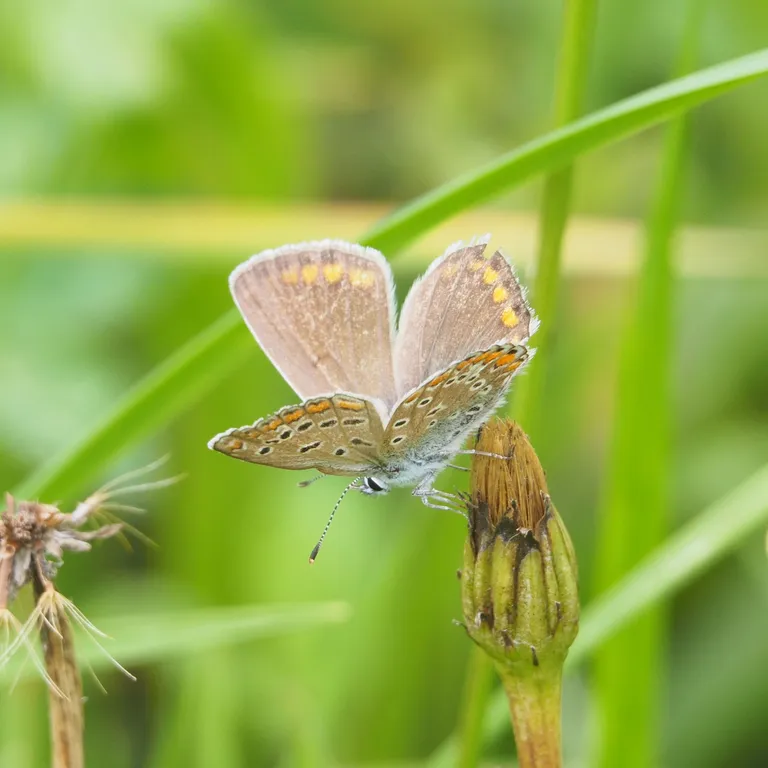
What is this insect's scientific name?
Polyommatus icarus
